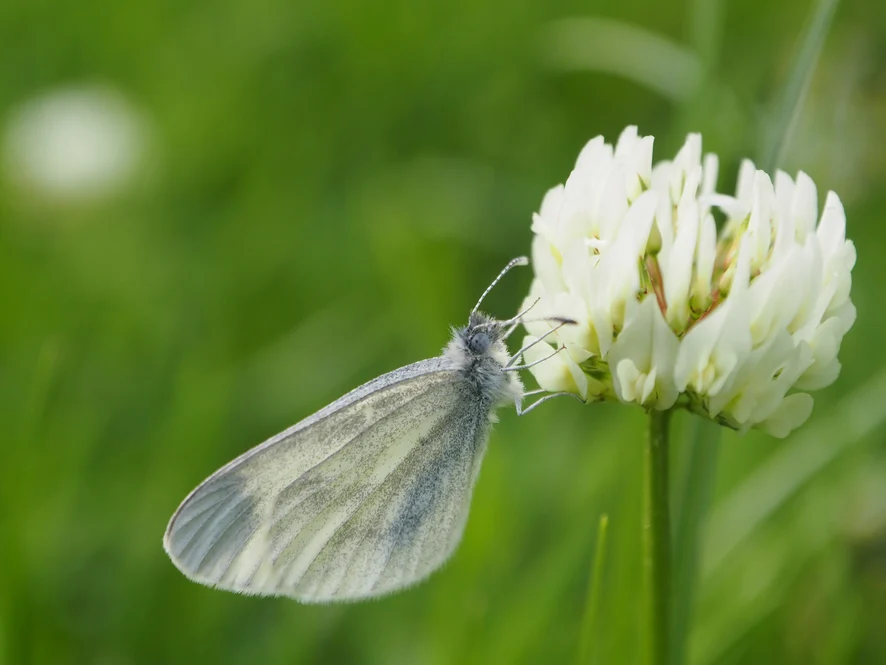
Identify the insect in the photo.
Leptidea sinapis/juvernica
